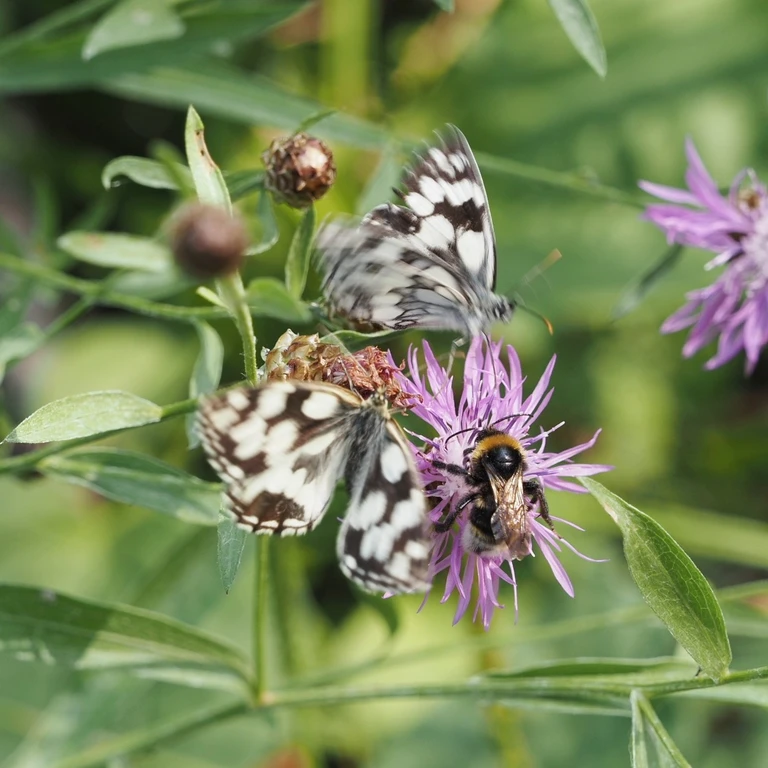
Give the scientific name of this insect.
Melanargia galathea
